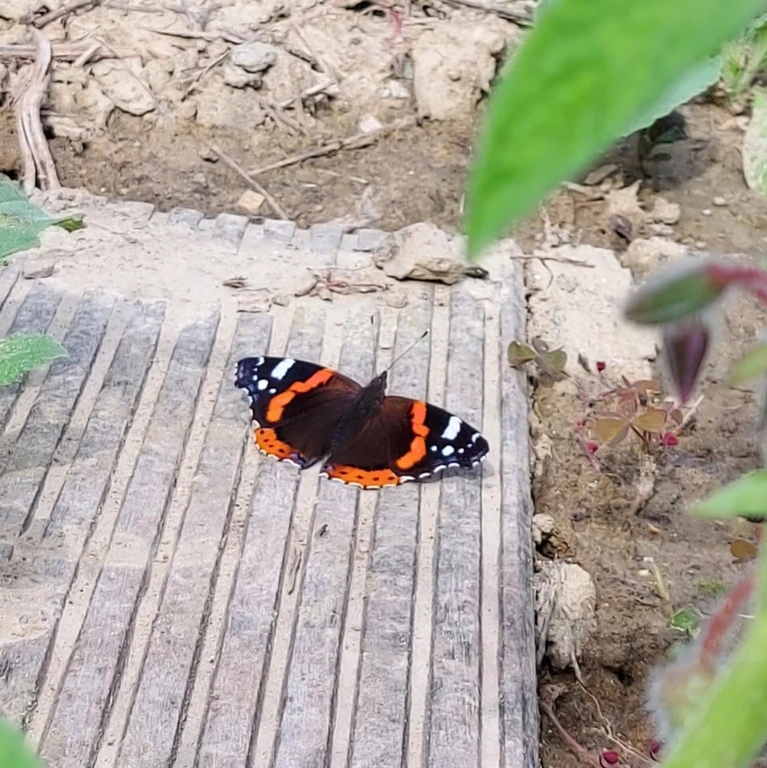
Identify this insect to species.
Vanessa atalanta
